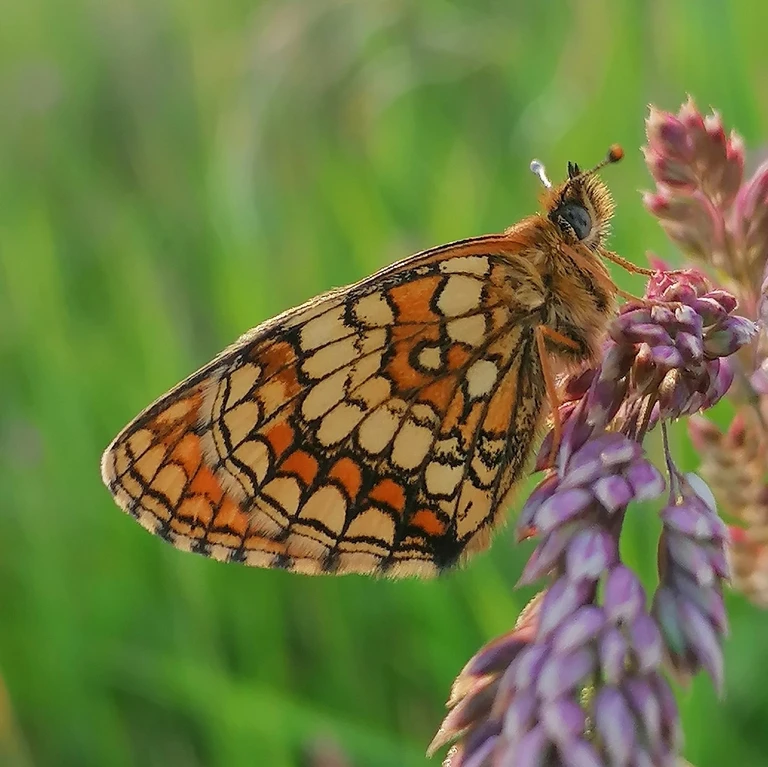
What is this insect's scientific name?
Melitaea athalia
